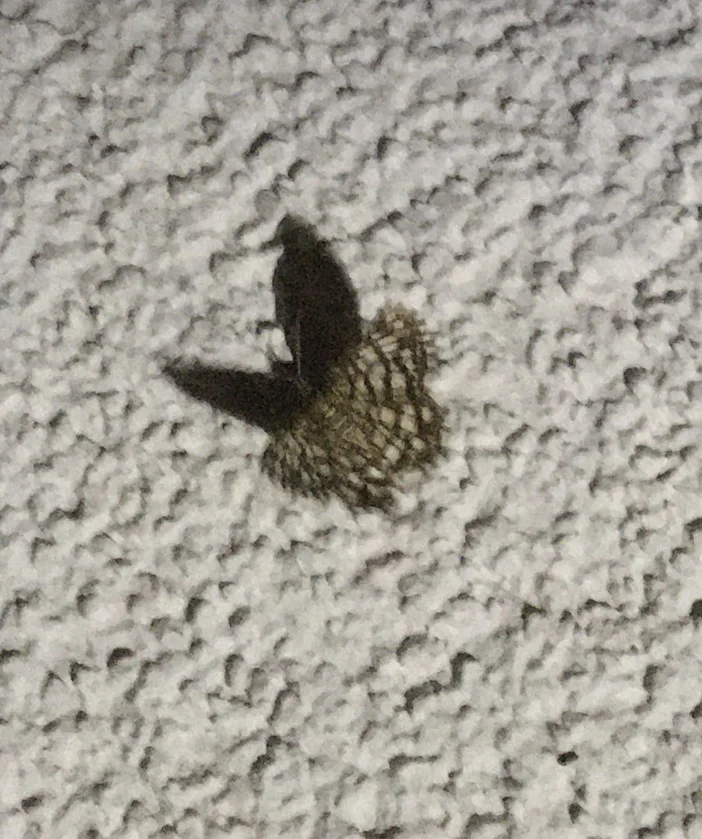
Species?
Chiasmia clathrata
